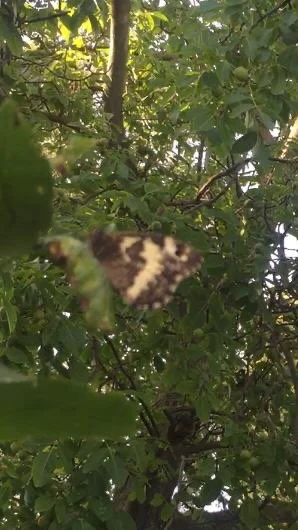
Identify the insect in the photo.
Brintesia circe
